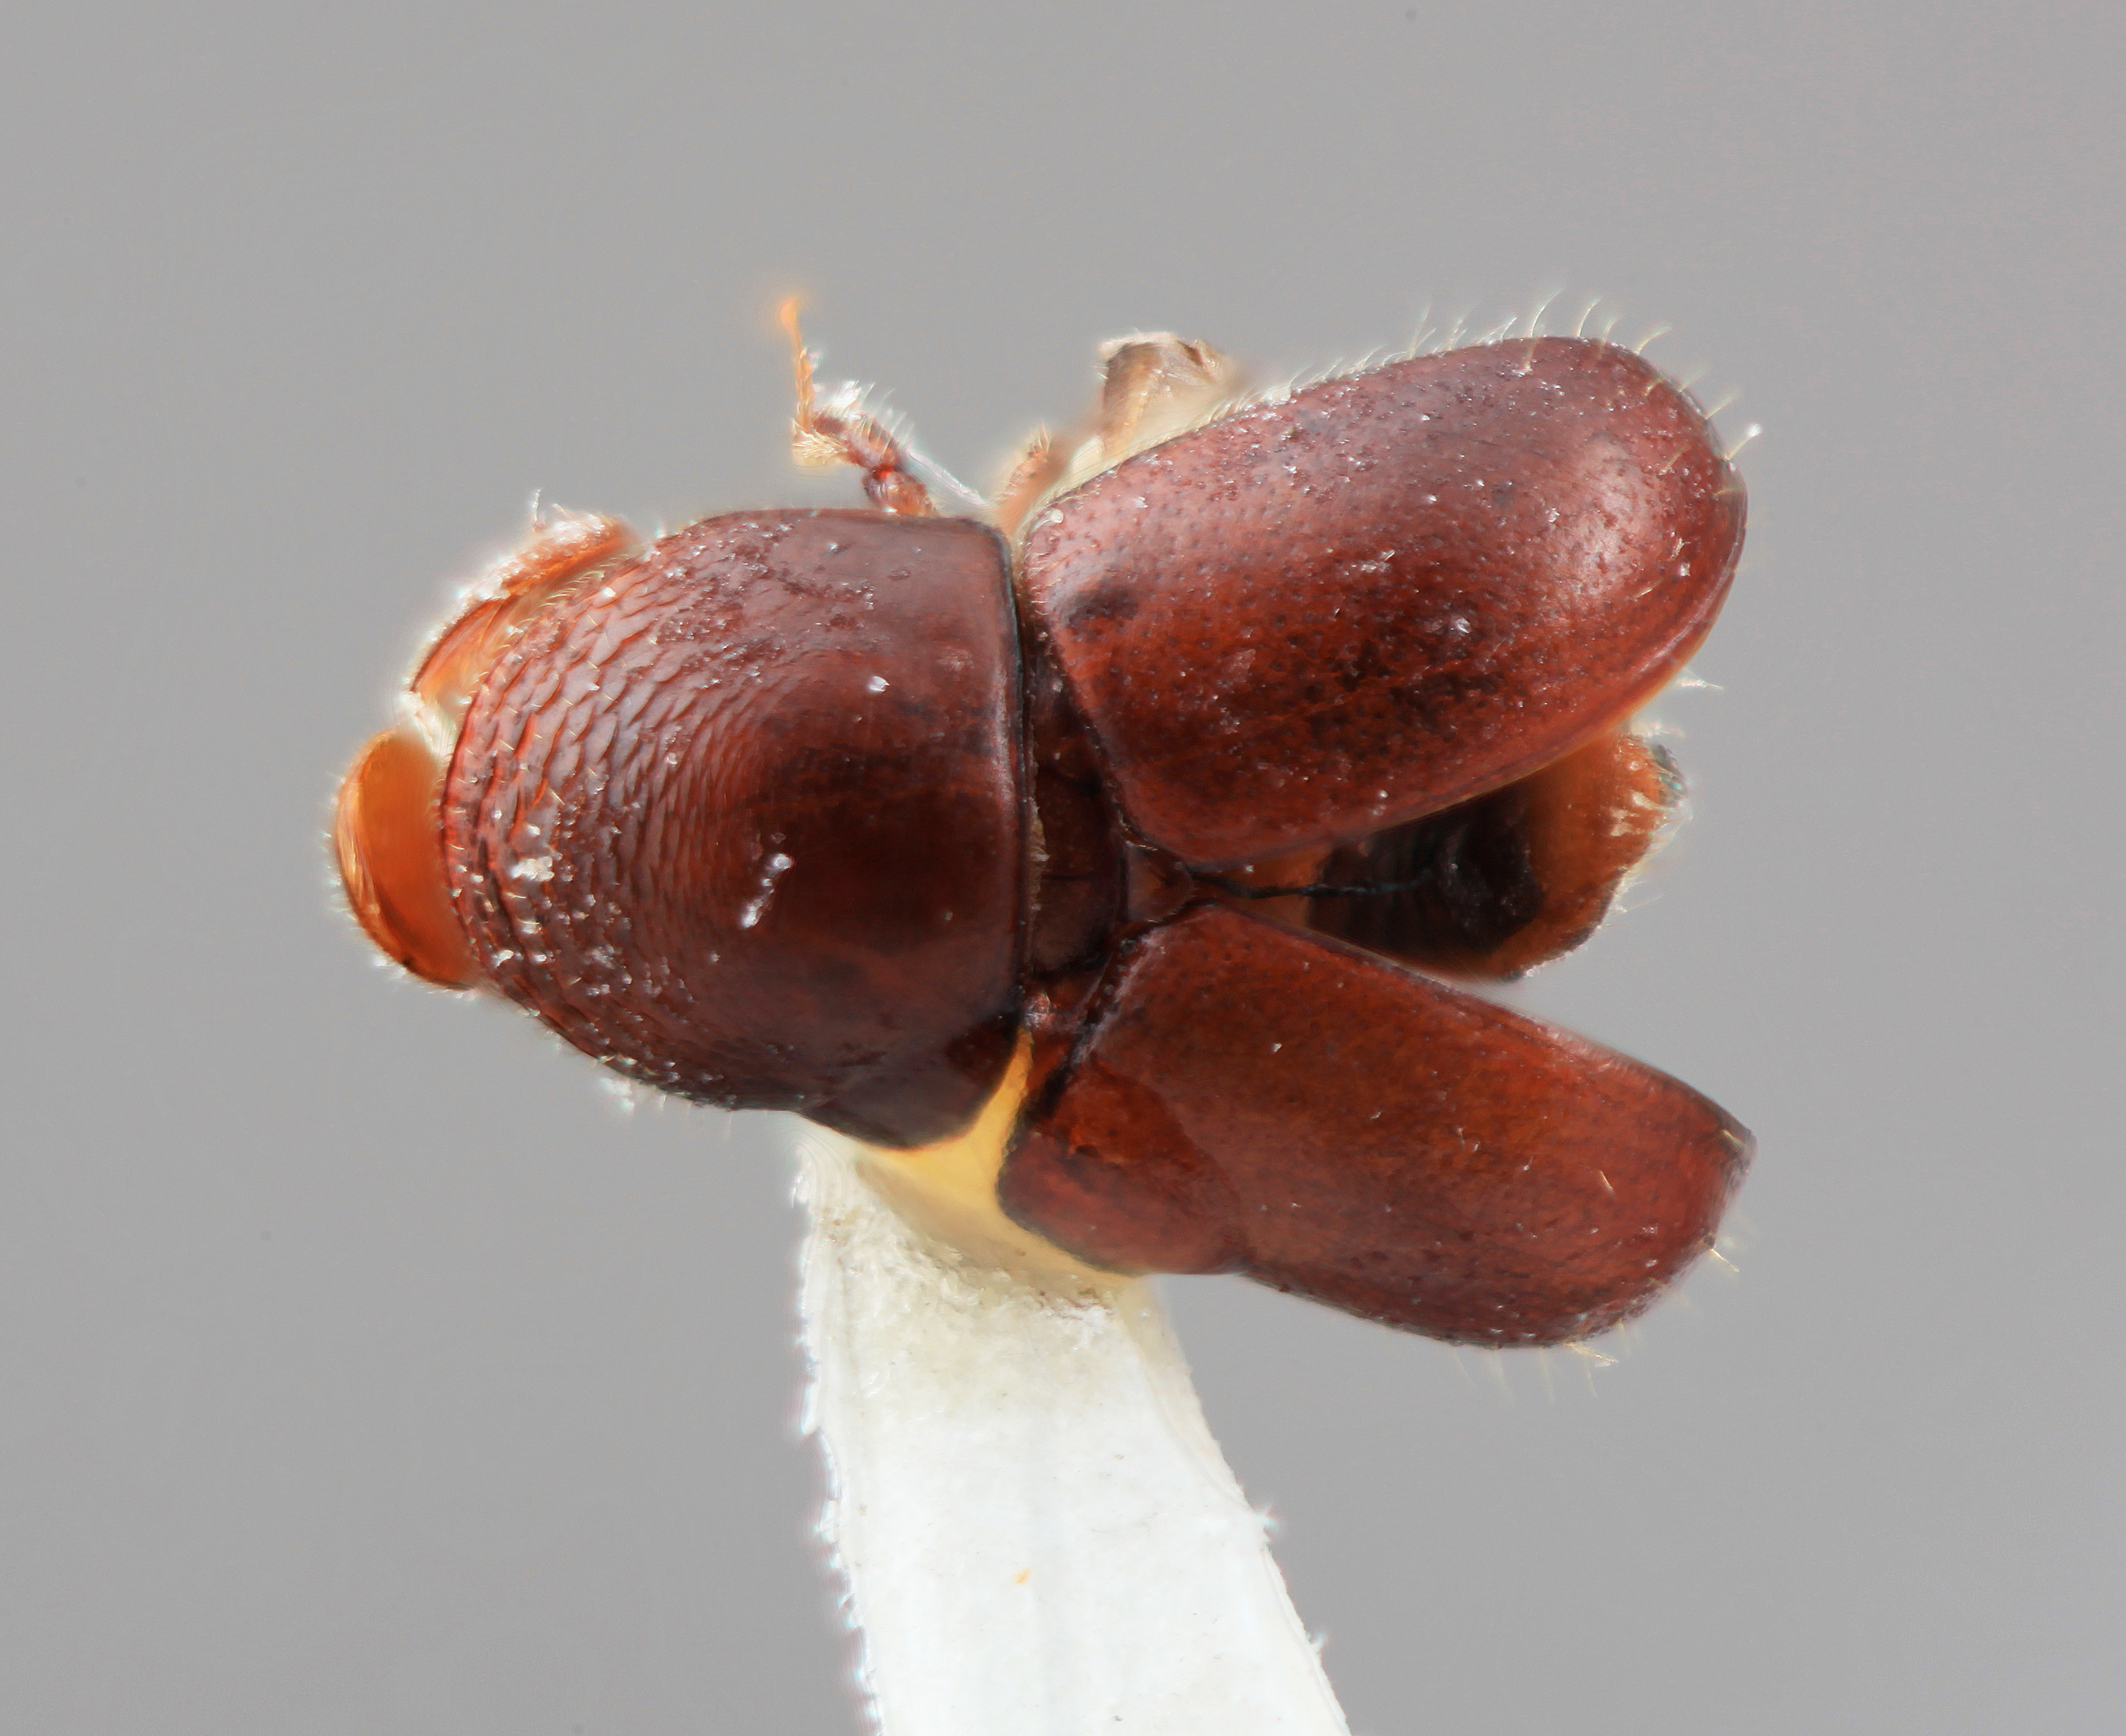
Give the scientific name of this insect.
Corthylus confertus
